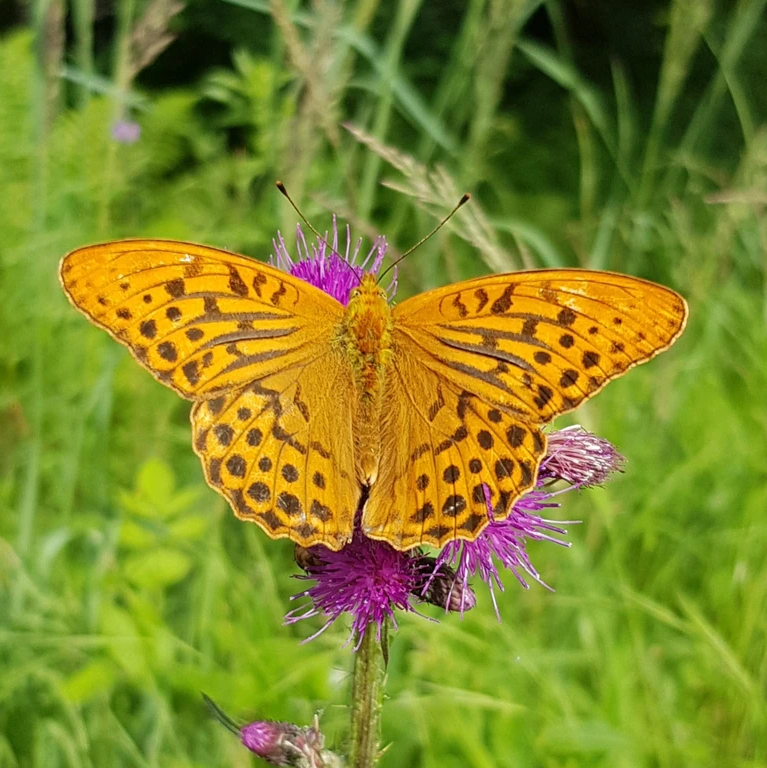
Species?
Argynnis paphia
